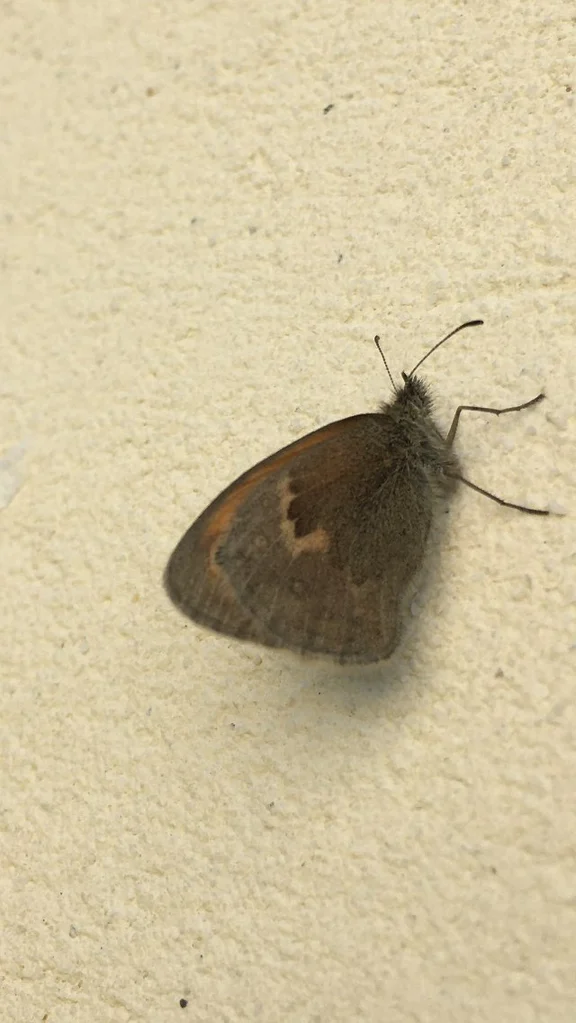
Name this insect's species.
Coenonympha pamphilus
